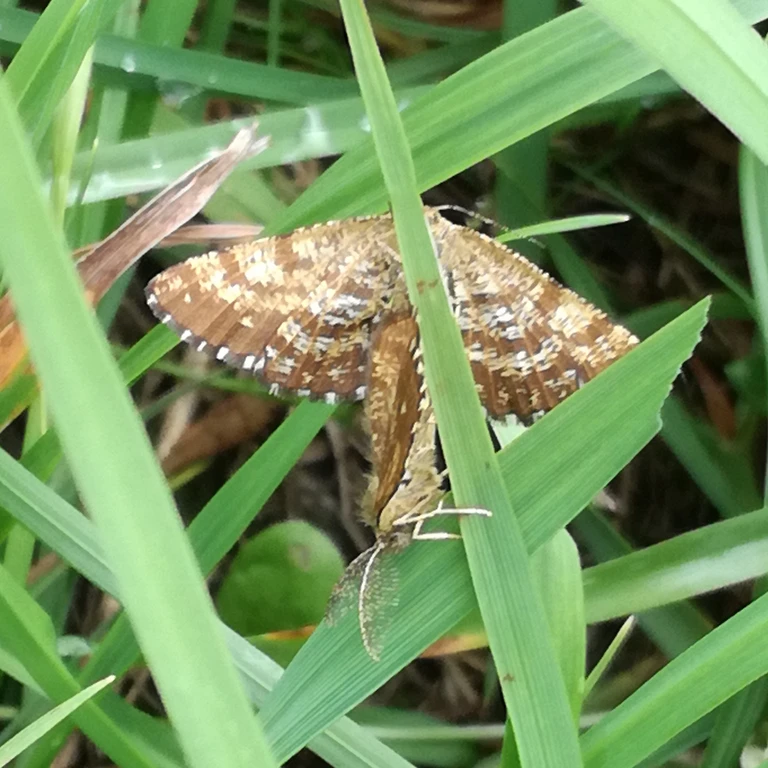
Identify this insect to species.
Ematurga atomaria
